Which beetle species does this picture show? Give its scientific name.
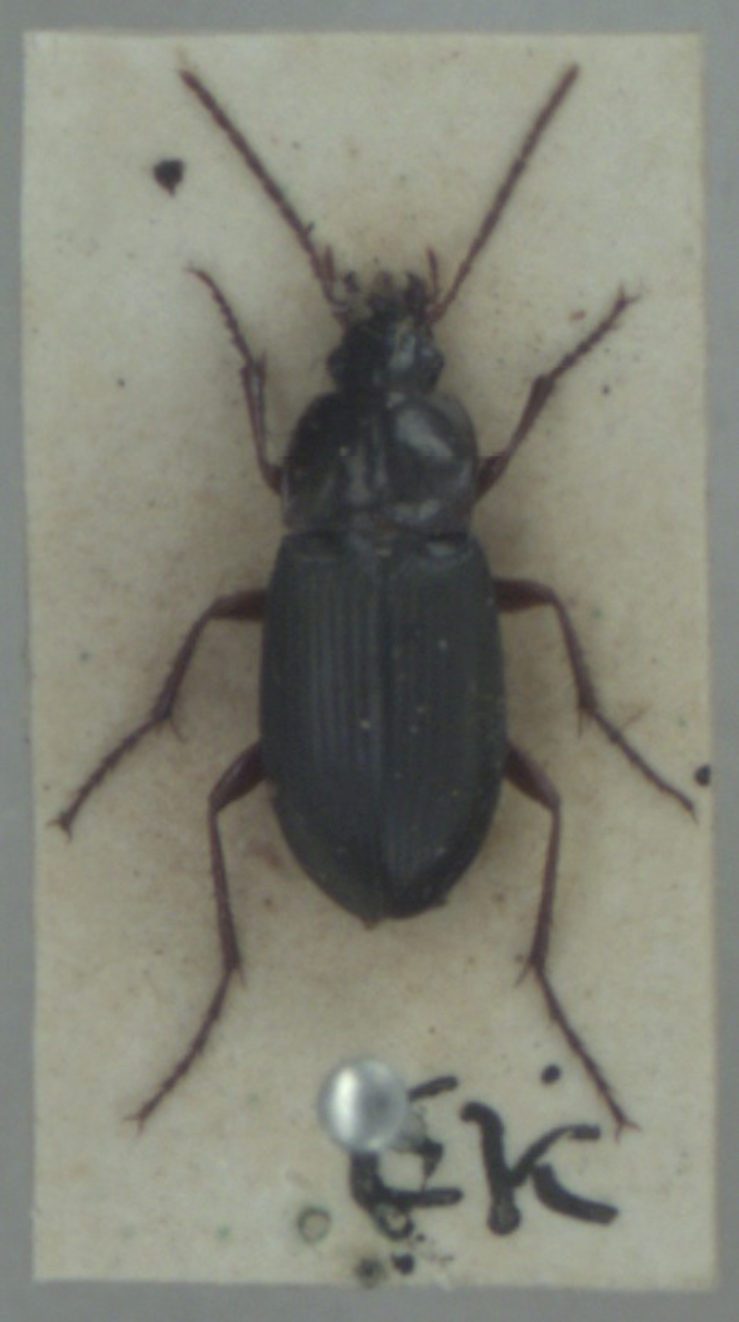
Calathus erratus
